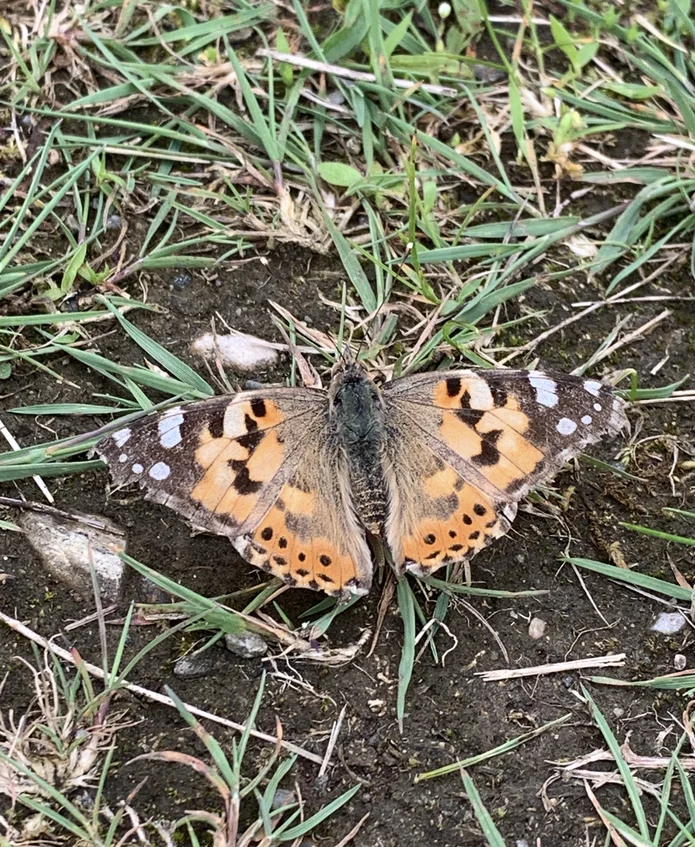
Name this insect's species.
Vanessa cardui
